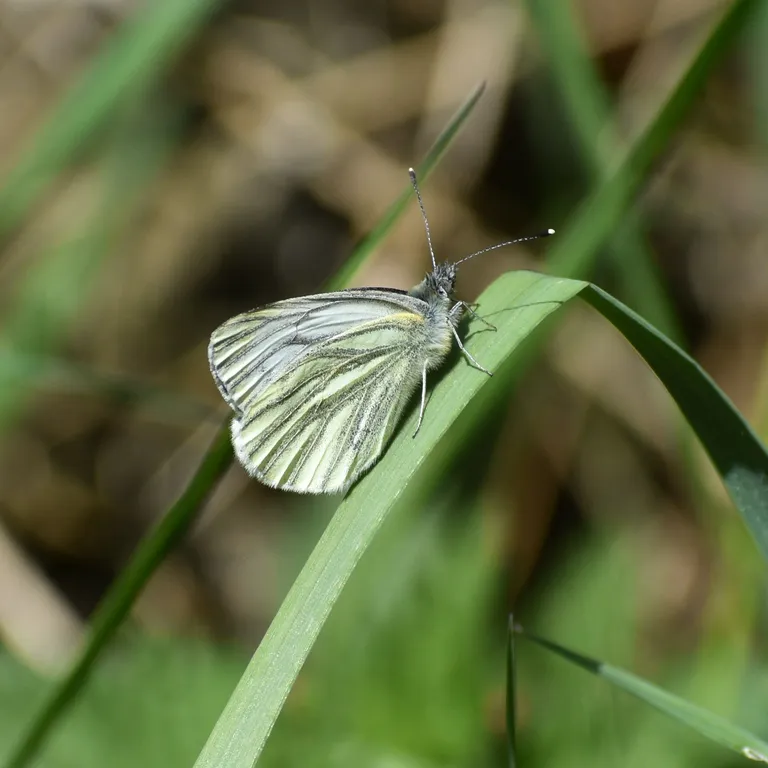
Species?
Pieris napi
